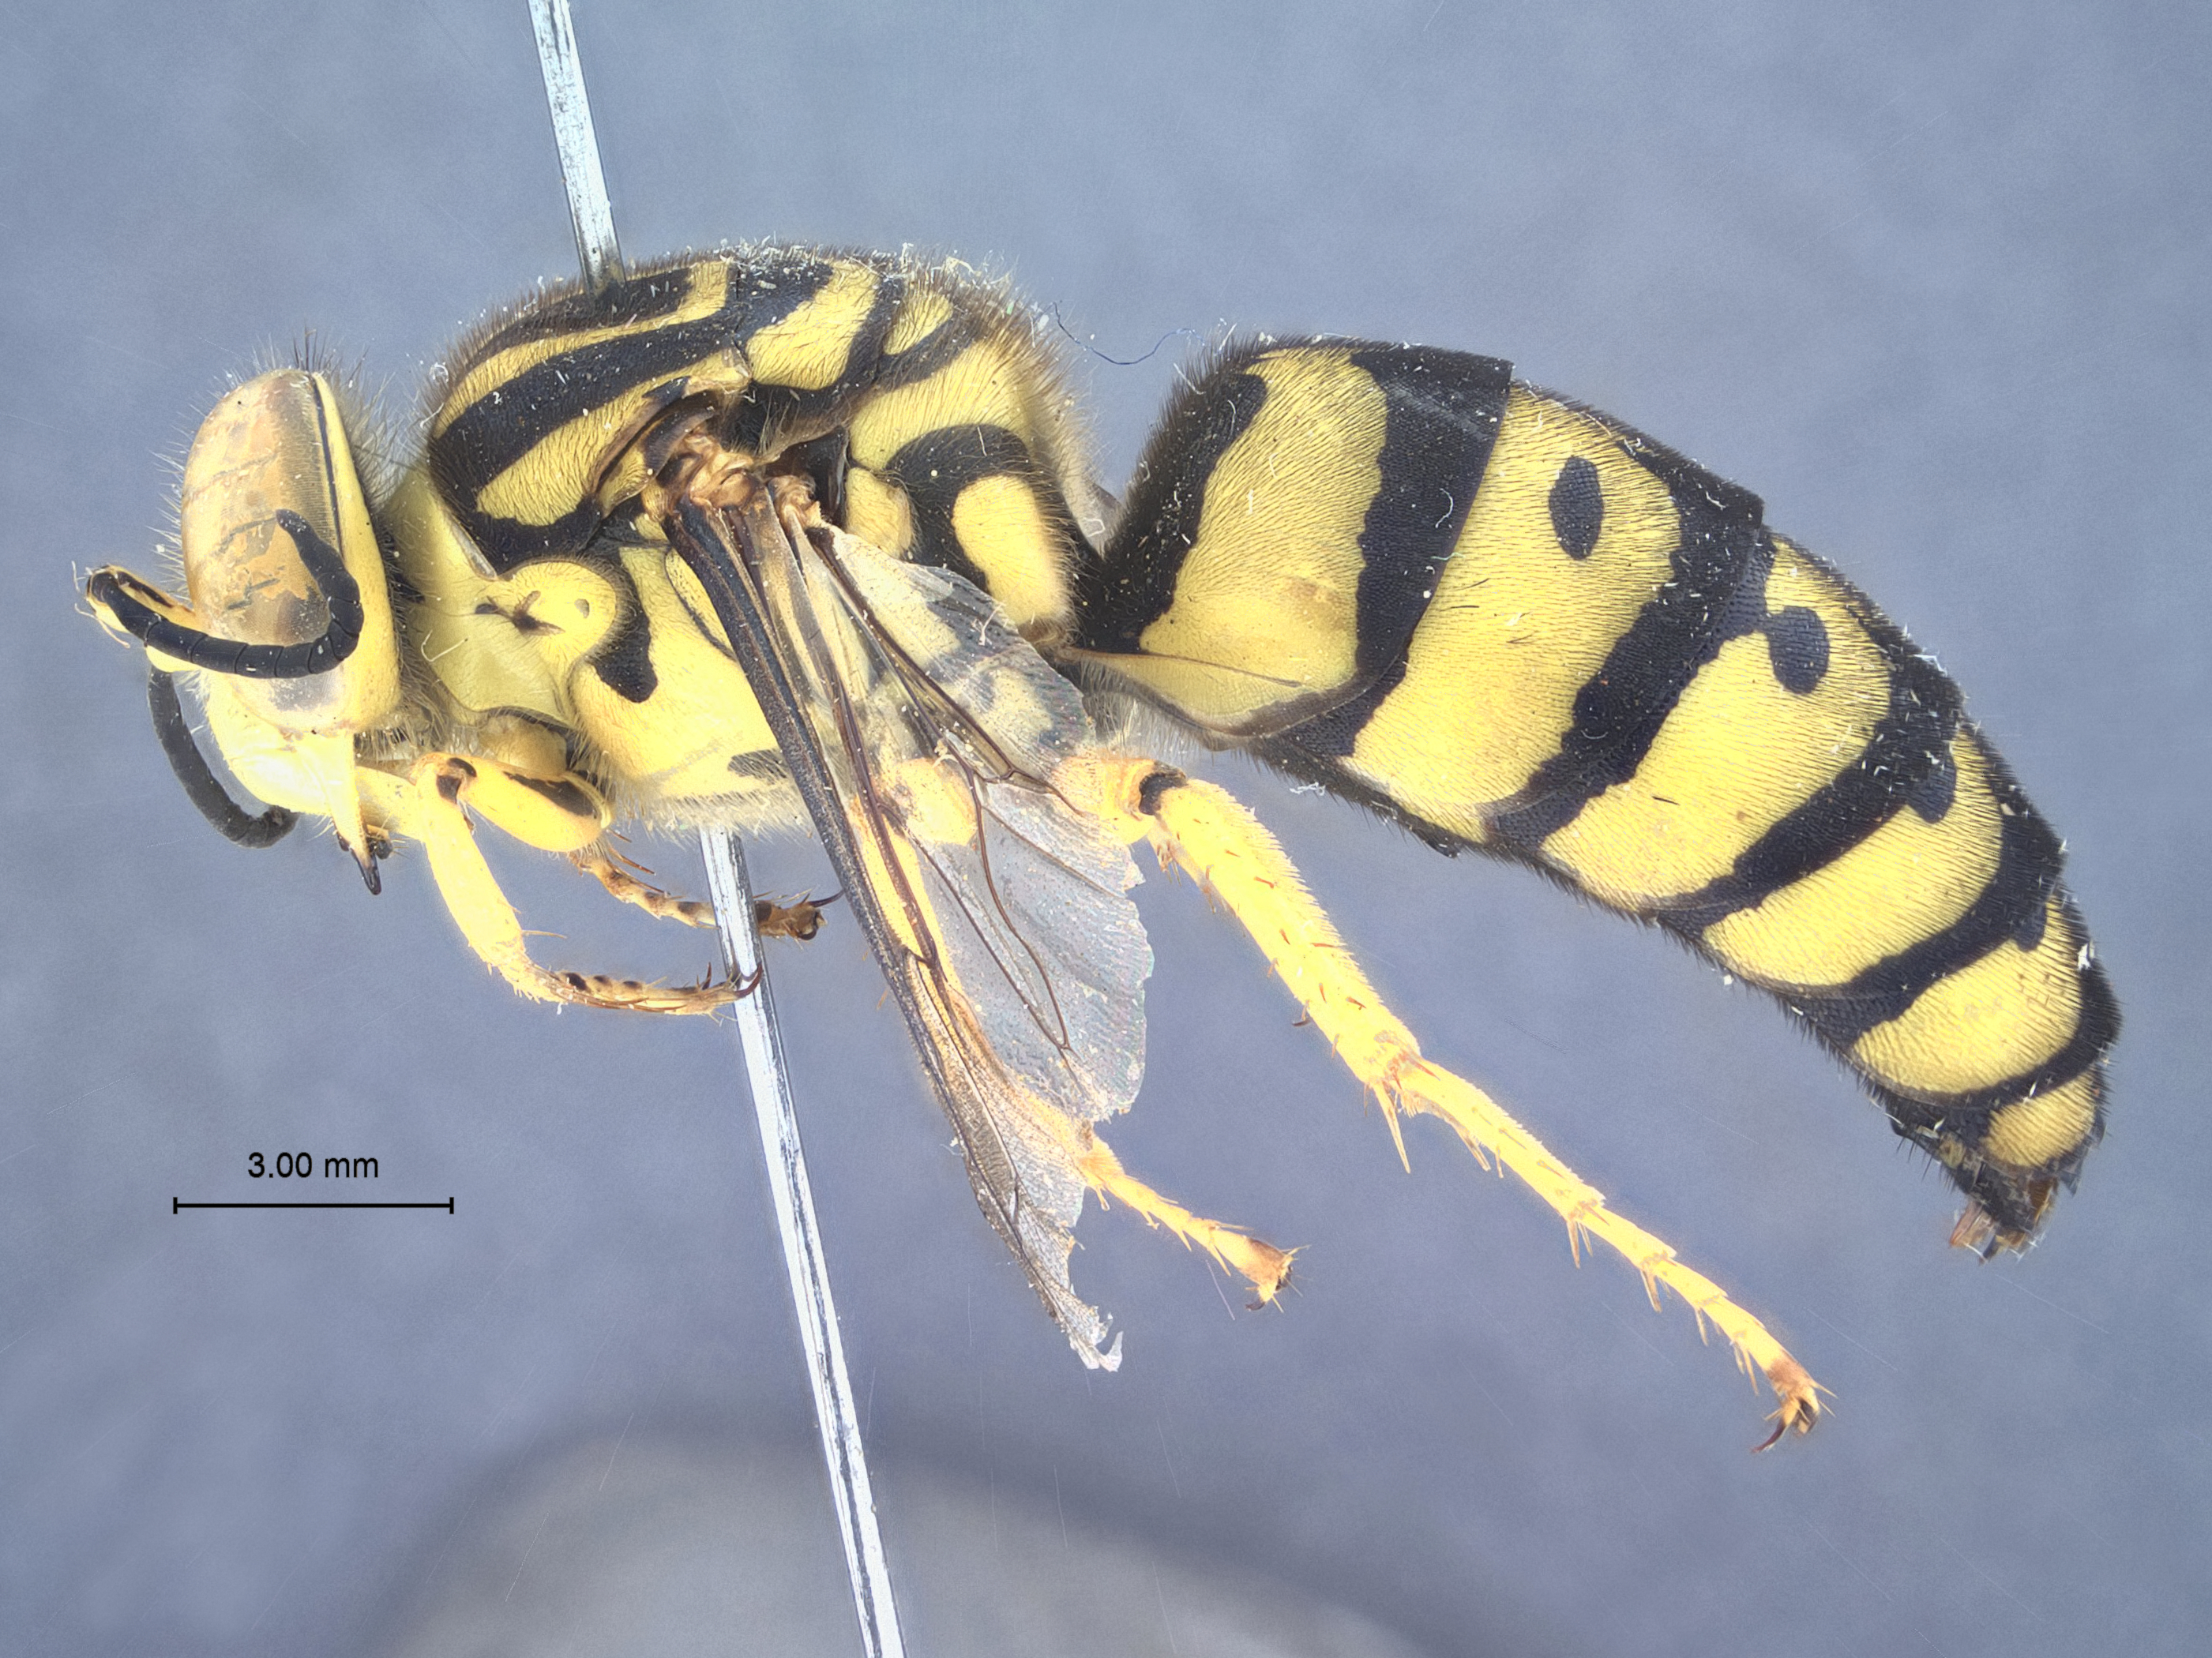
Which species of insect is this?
Bembix antoni
